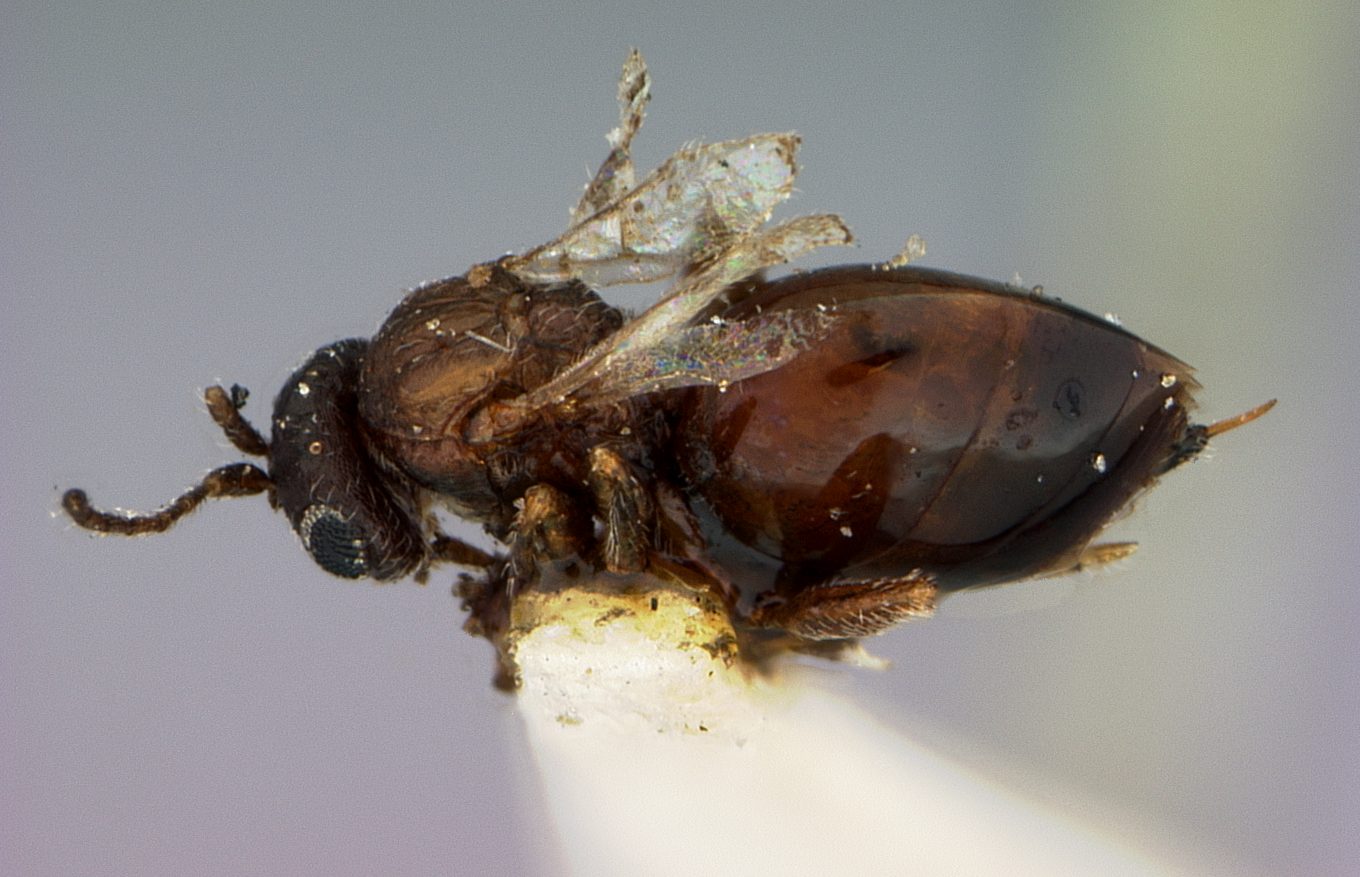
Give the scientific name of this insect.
Philonix californica
